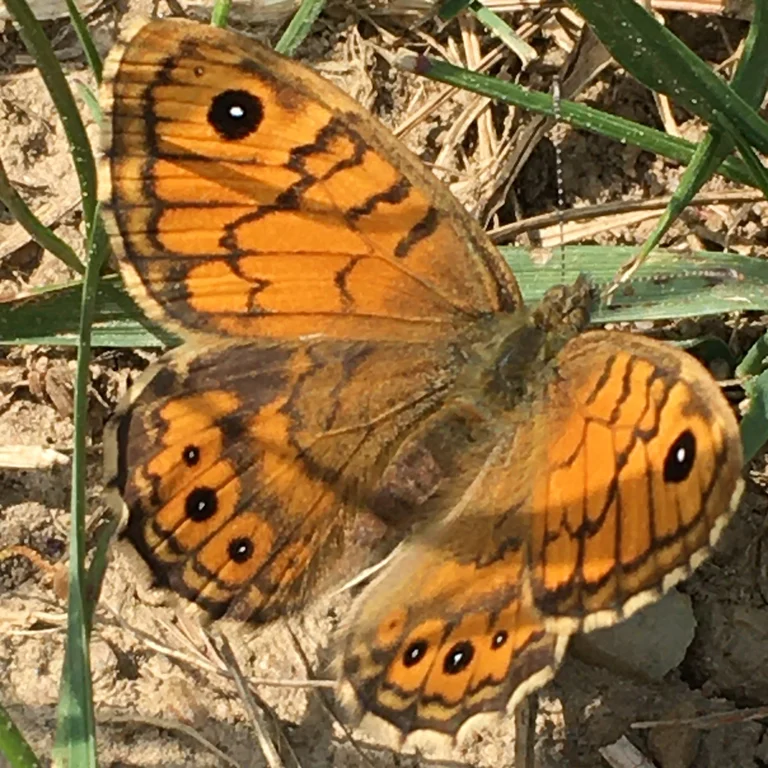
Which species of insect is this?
Lasiommata megera (also Pararge megera)
